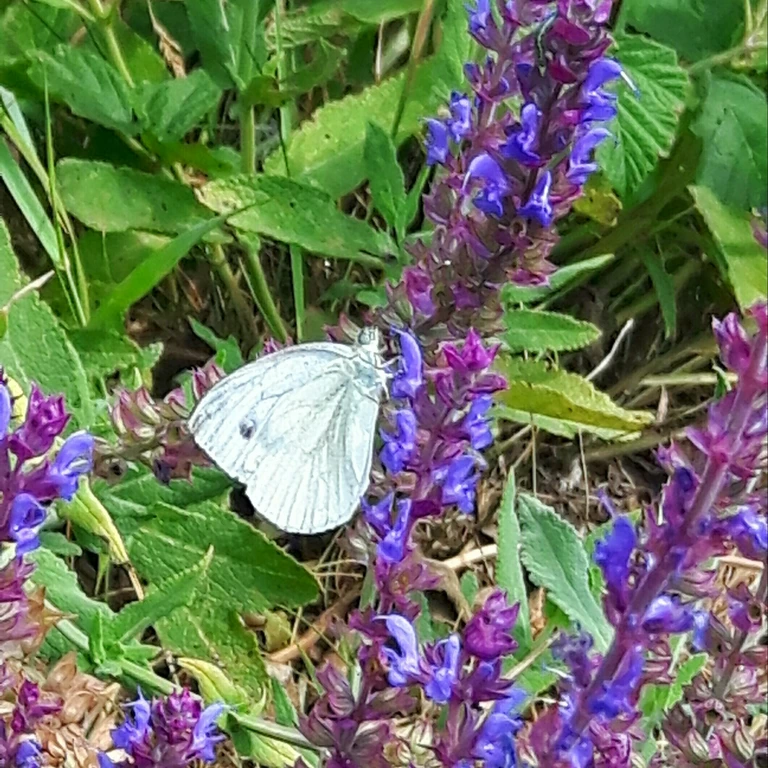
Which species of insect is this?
Pieris napi
